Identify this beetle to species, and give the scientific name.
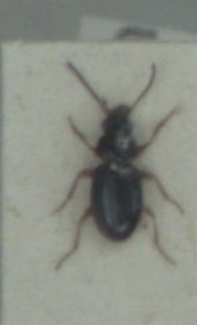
Bembidion gilvipes
